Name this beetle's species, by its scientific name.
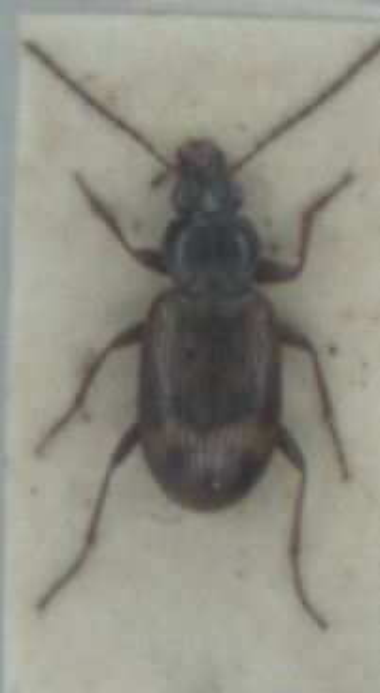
Bembidion dentellum
